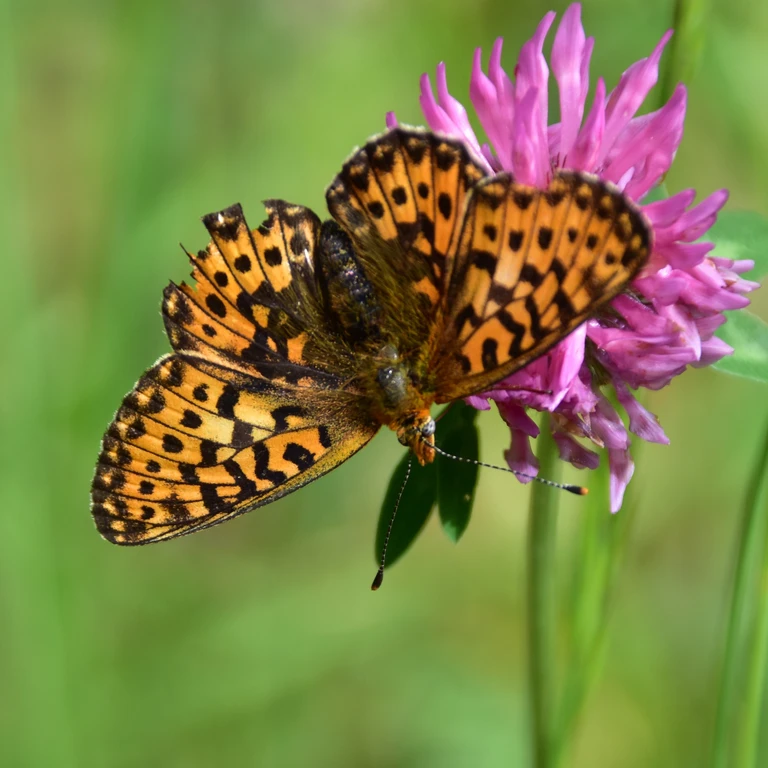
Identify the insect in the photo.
Boloria euphrosyne (also Clossiana euphrosyne)
